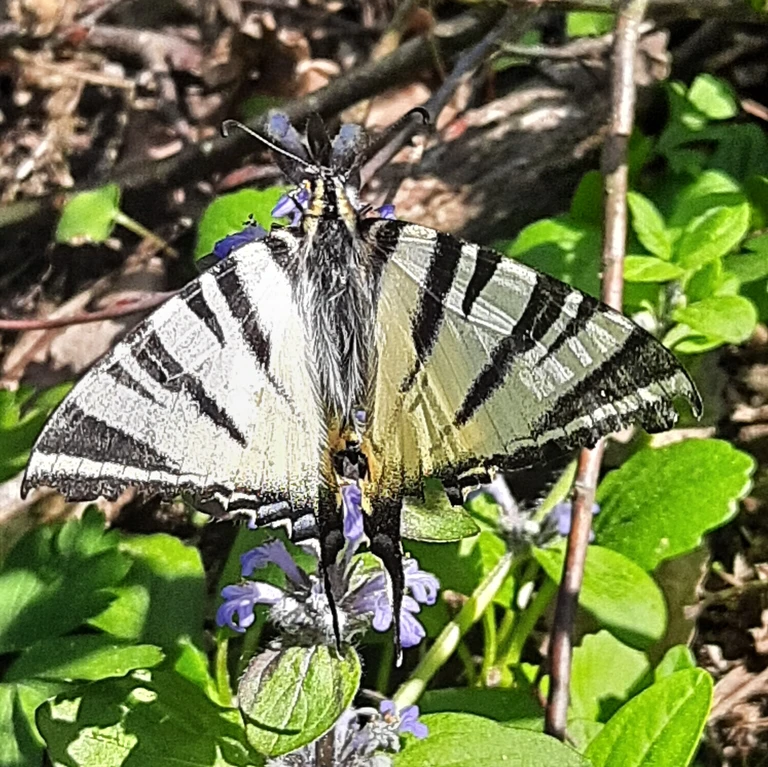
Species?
Iphiclides podalirius
